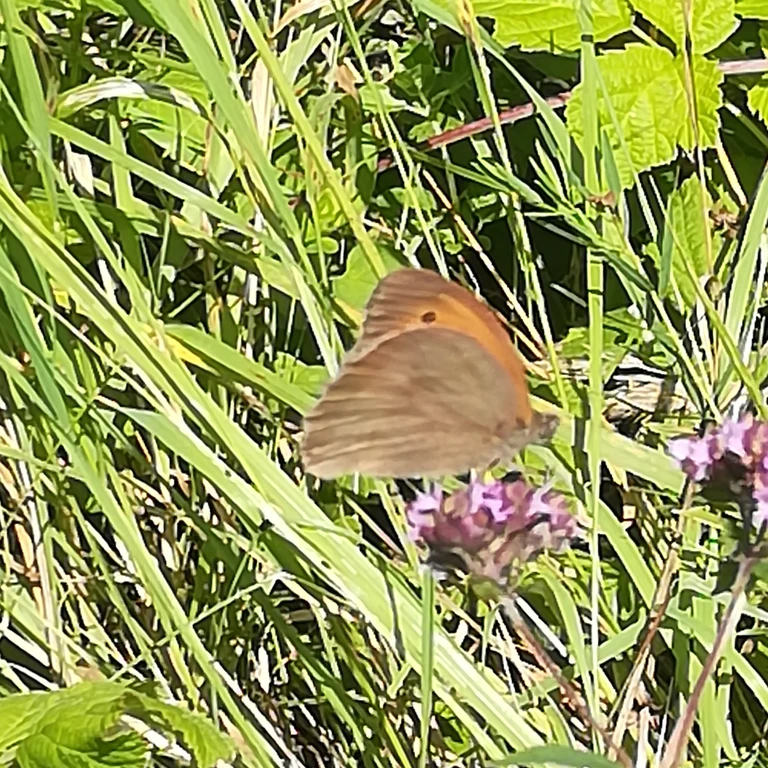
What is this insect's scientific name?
Maniola jurtina
